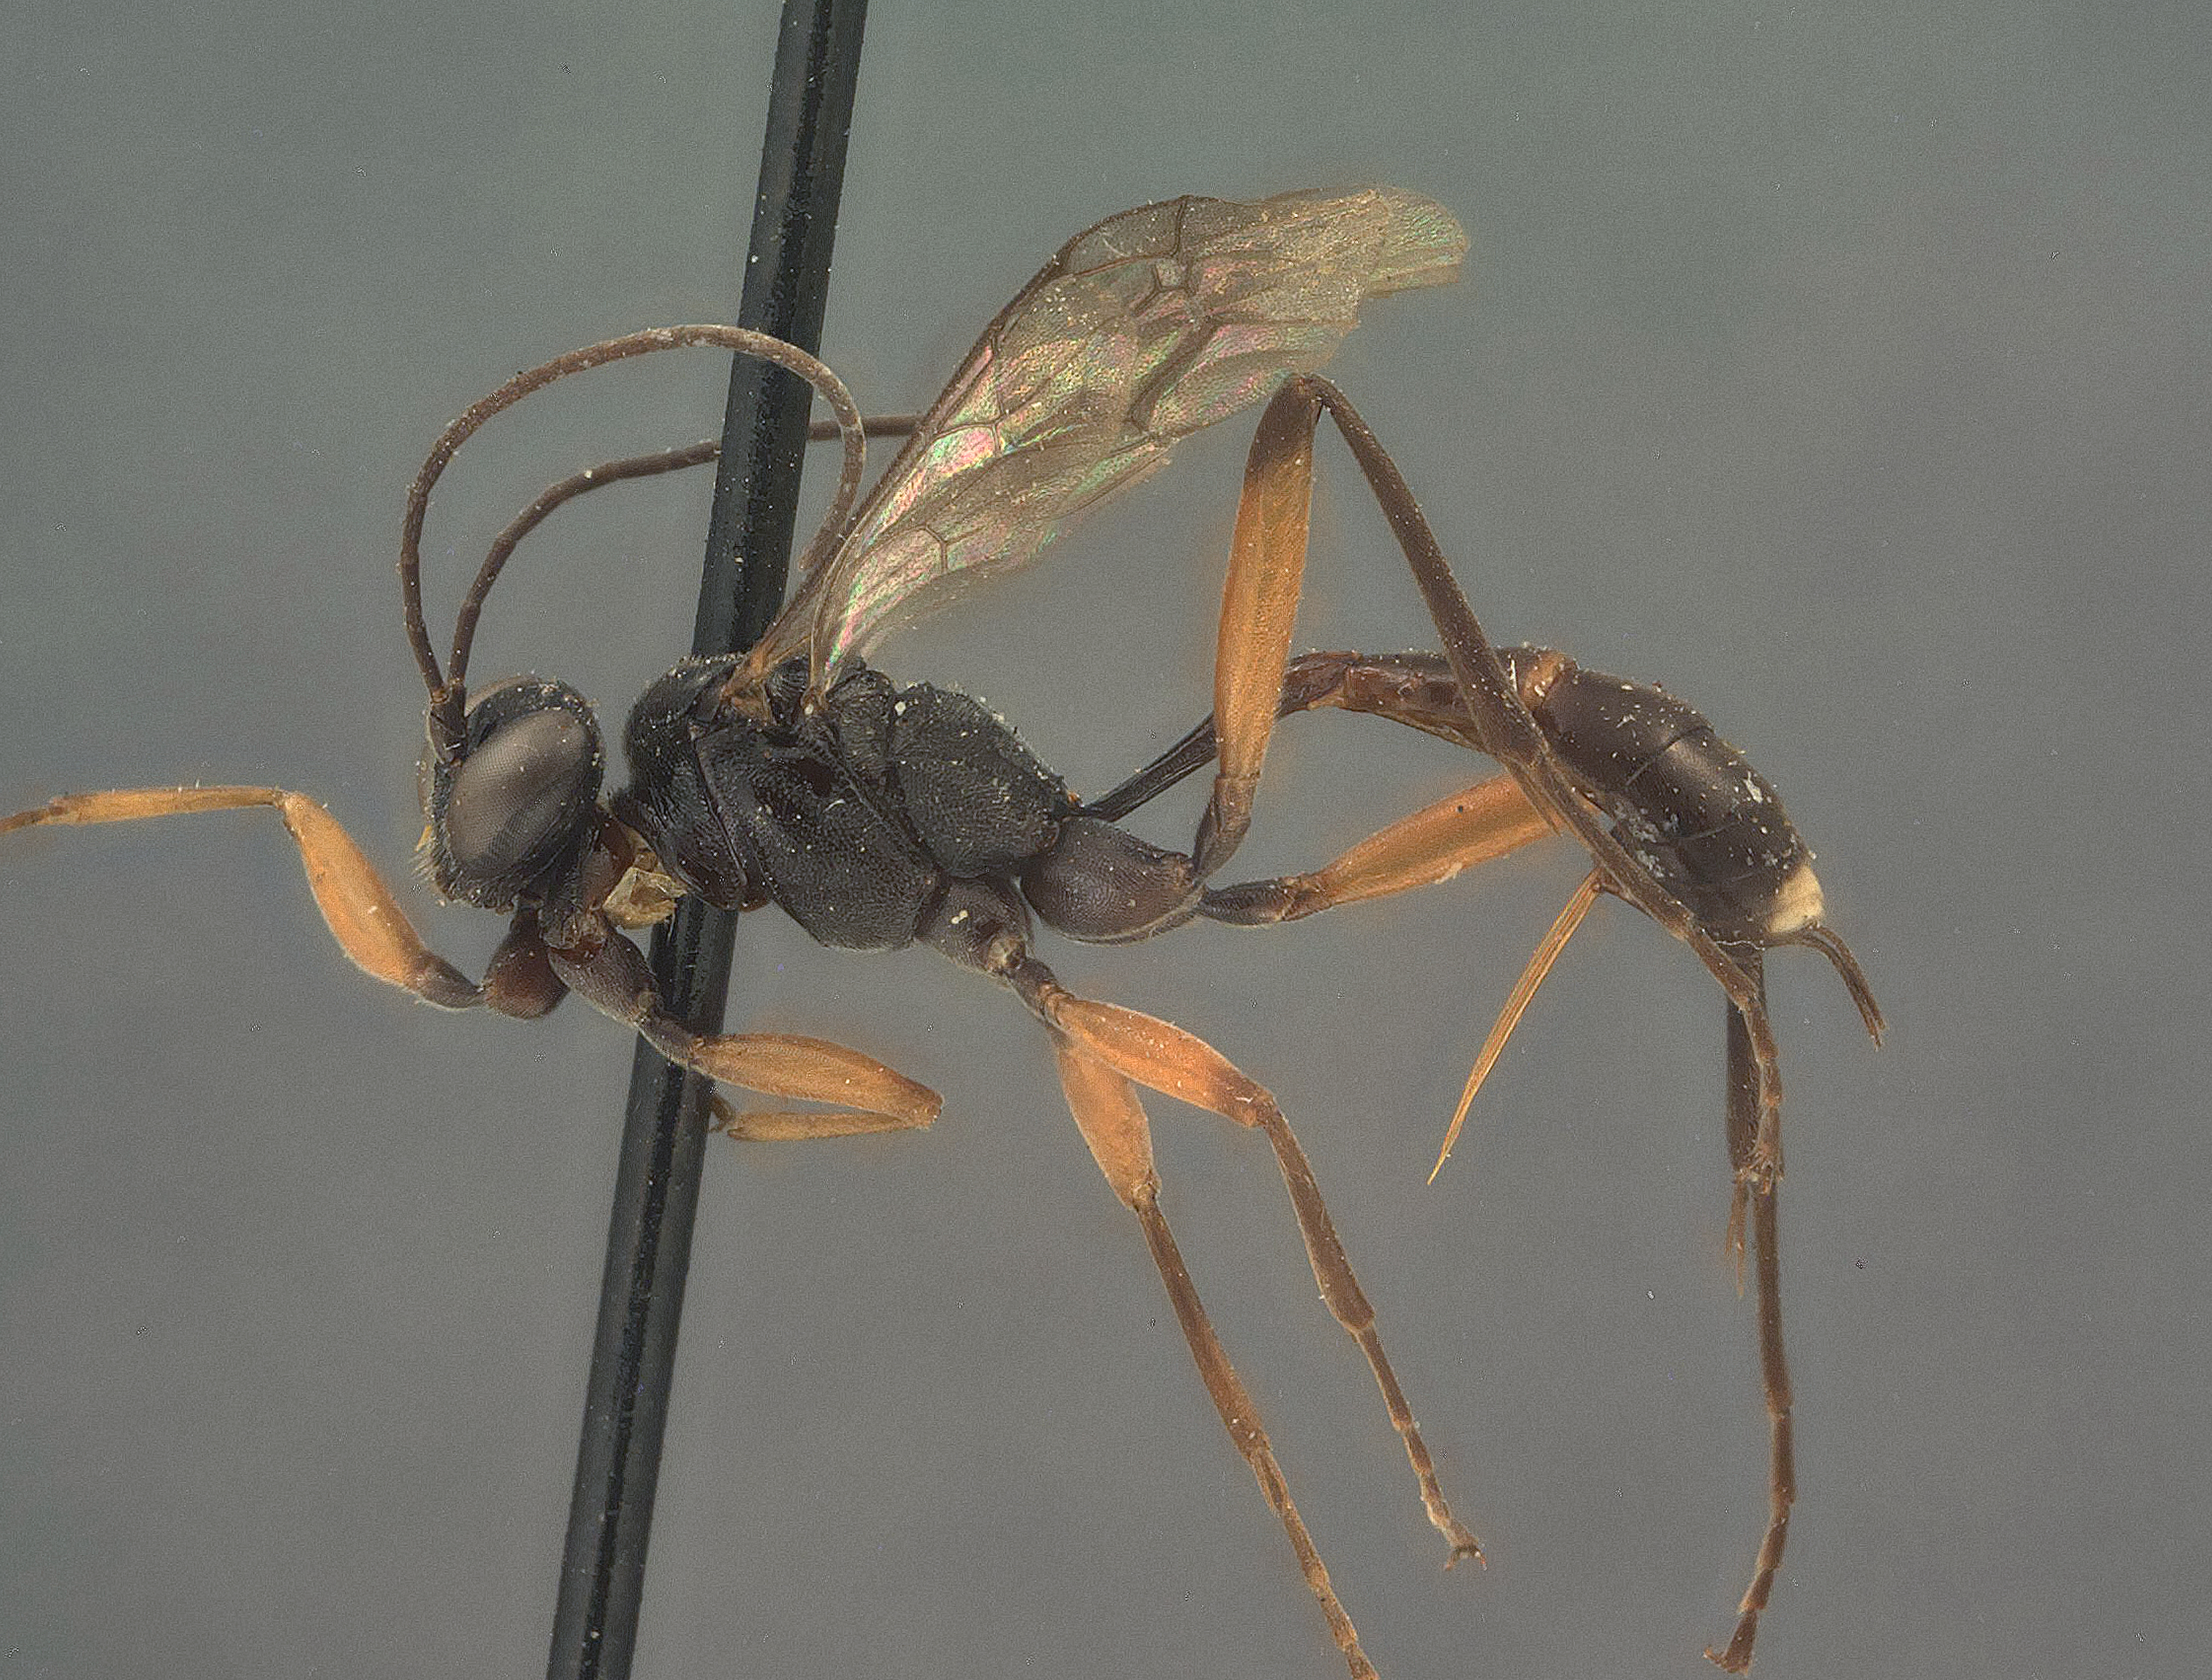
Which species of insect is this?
Brachycryptus niger
